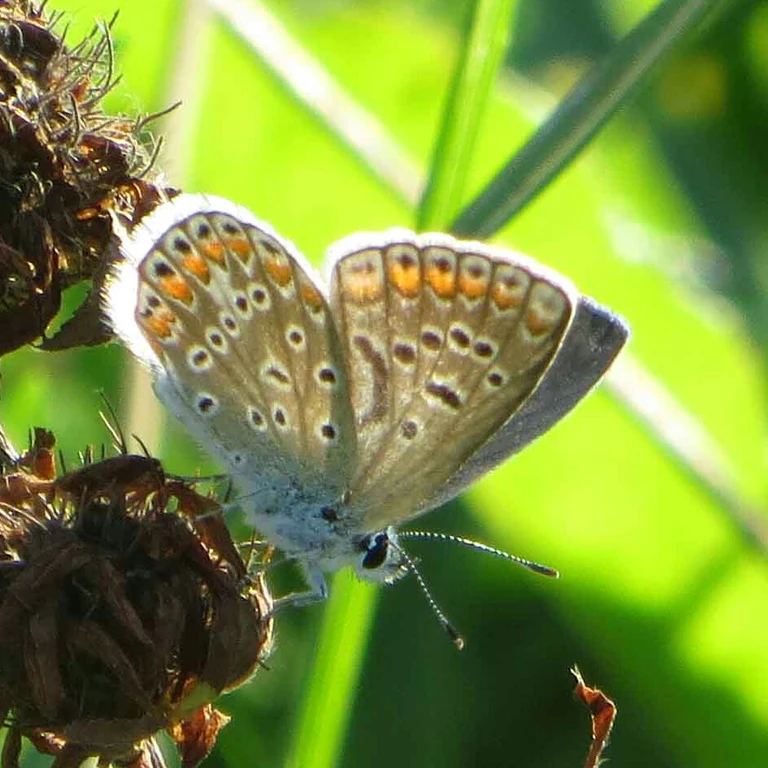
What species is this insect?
Polyommatus icarus
